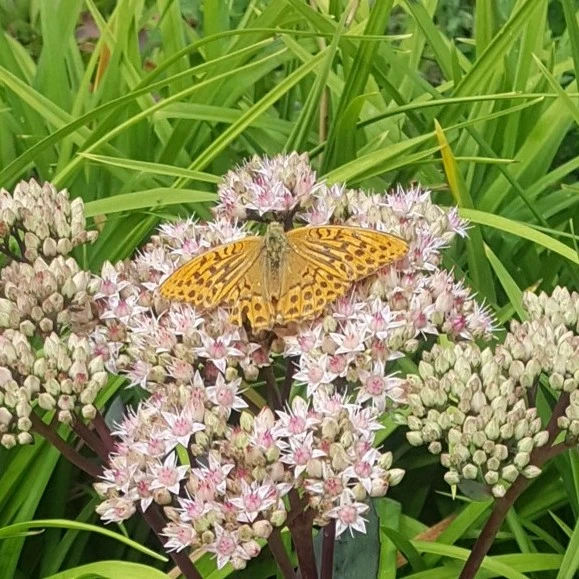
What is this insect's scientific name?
Argynnis paphia
